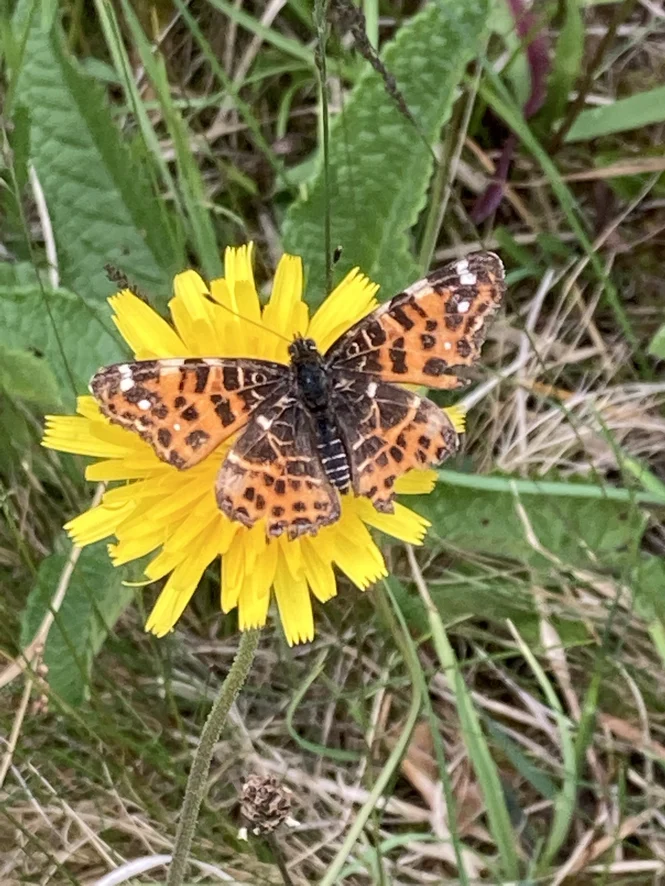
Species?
Araschnia levana
